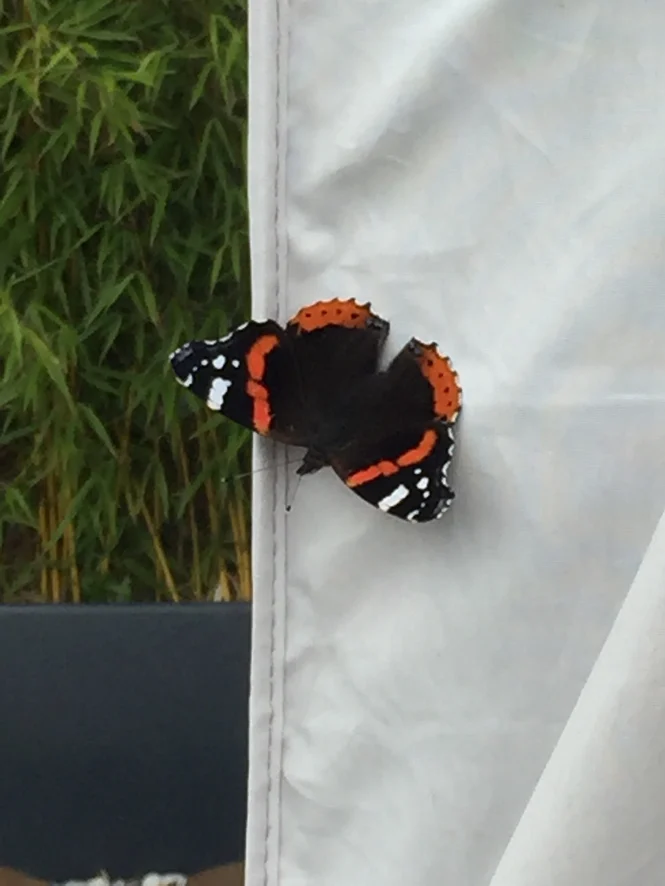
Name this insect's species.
Vanessa atalanta
